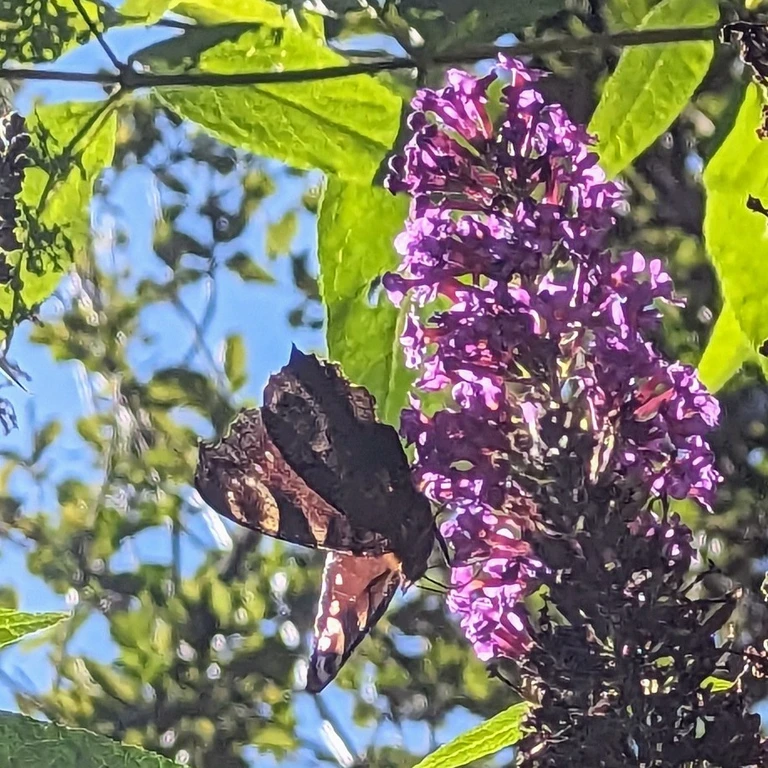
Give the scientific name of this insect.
Aglais io
